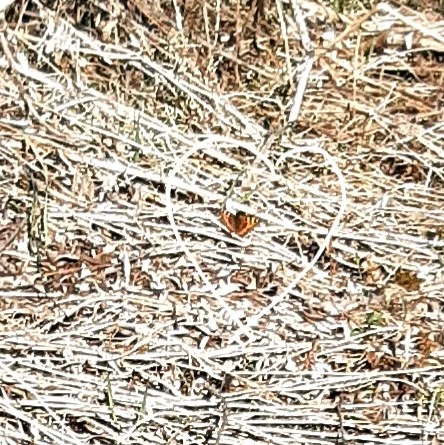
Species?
Aglais urticae
